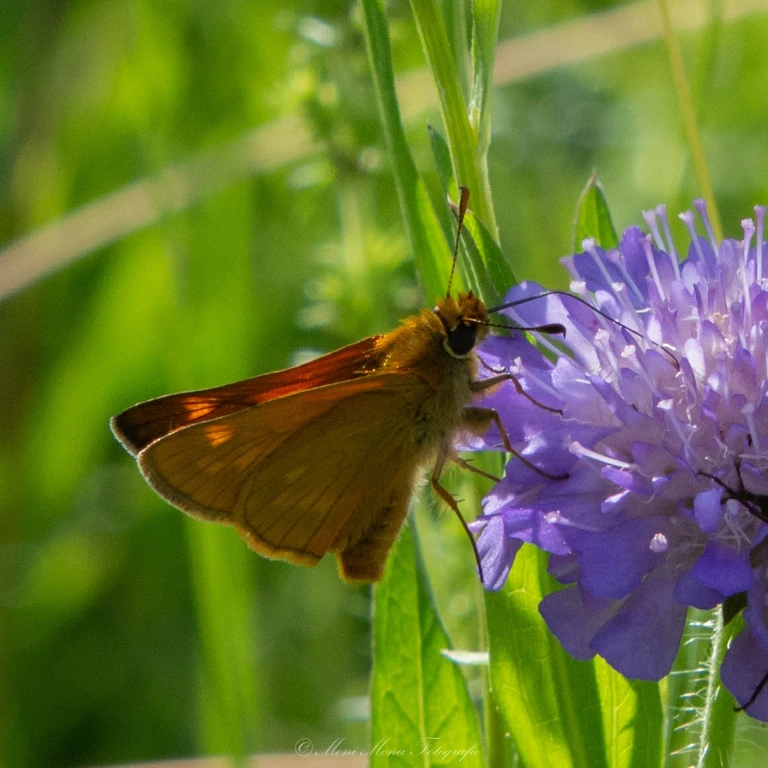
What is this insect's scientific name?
Ochlodes sylvanus (also Ochlodes venata)
